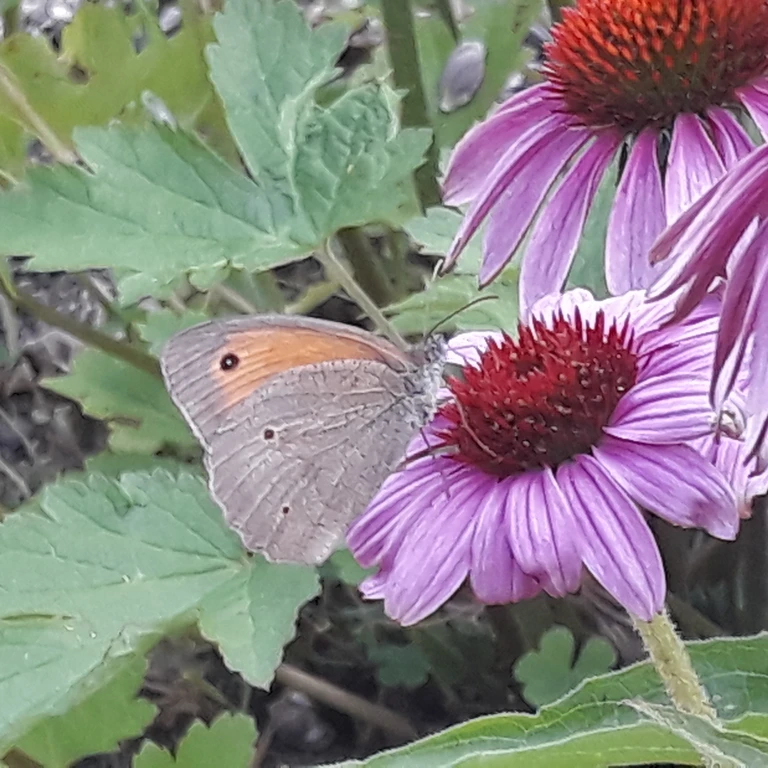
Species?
Maniola jurtina
